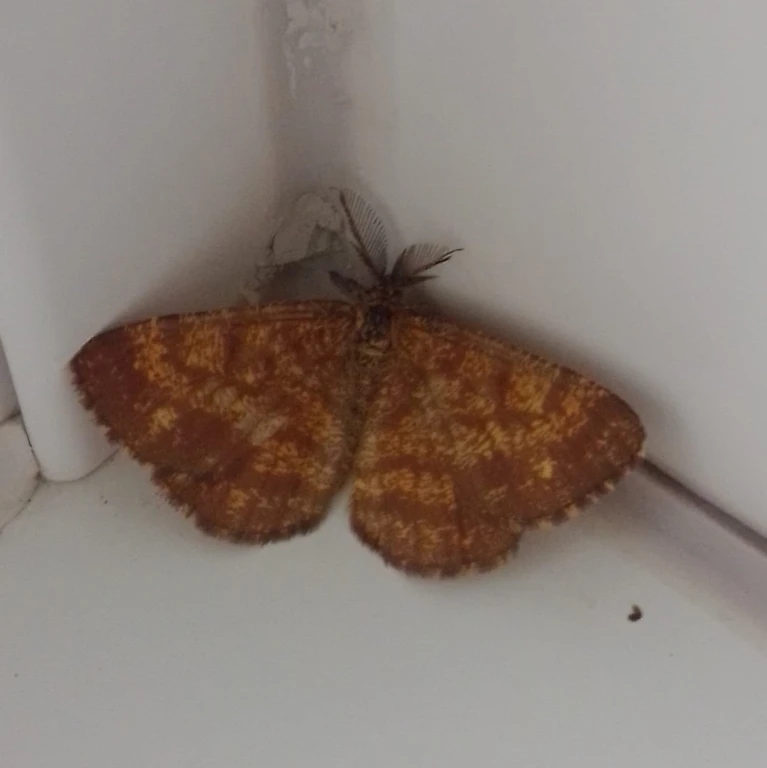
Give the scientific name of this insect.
Ematurga atomaria
